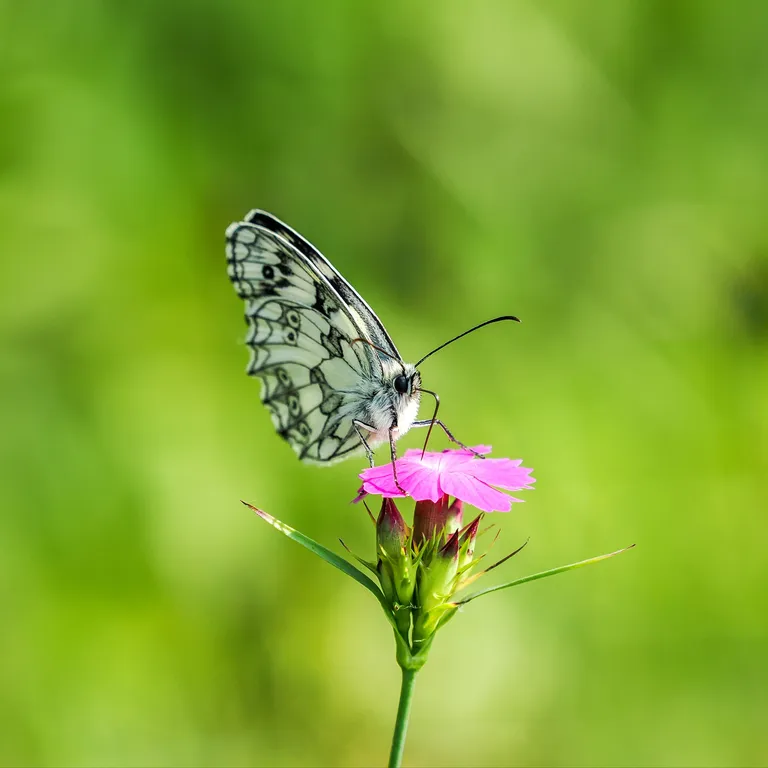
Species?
Melanargia galathea
